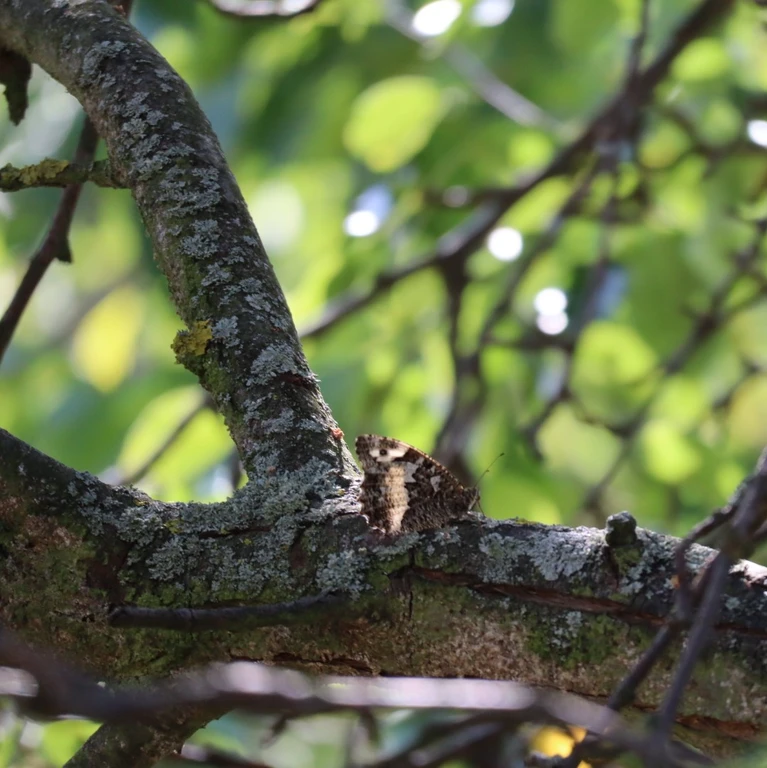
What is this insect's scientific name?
Brintesia circe
